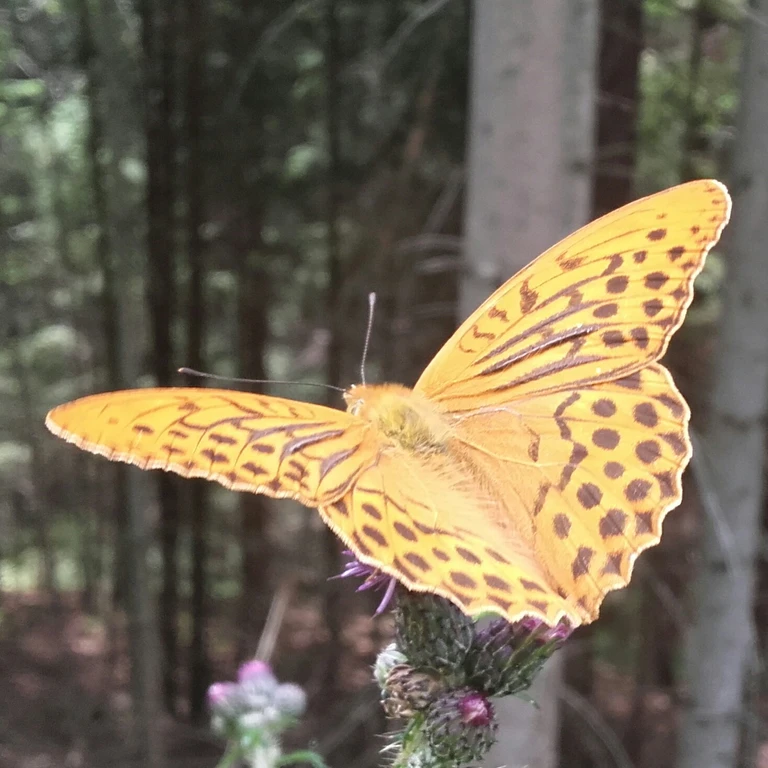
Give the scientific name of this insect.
Argynnis paphia
